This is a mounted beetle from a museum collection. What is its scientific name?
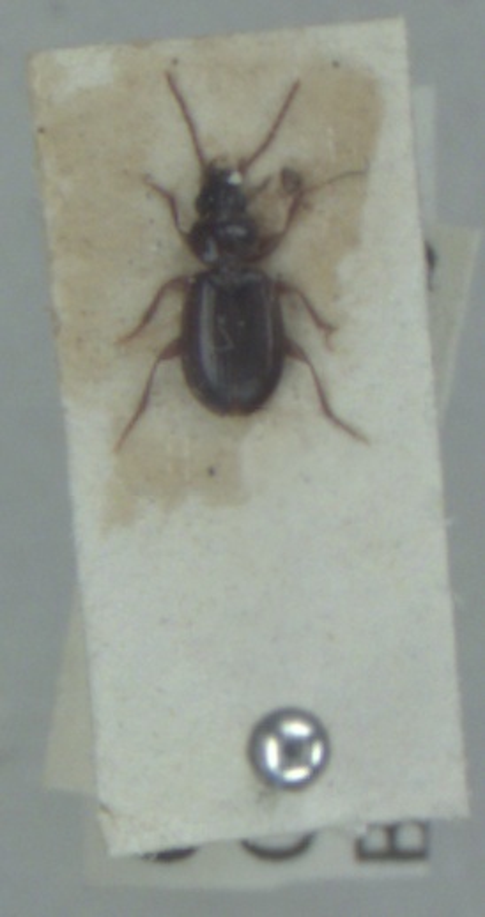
Trechus obtusus
